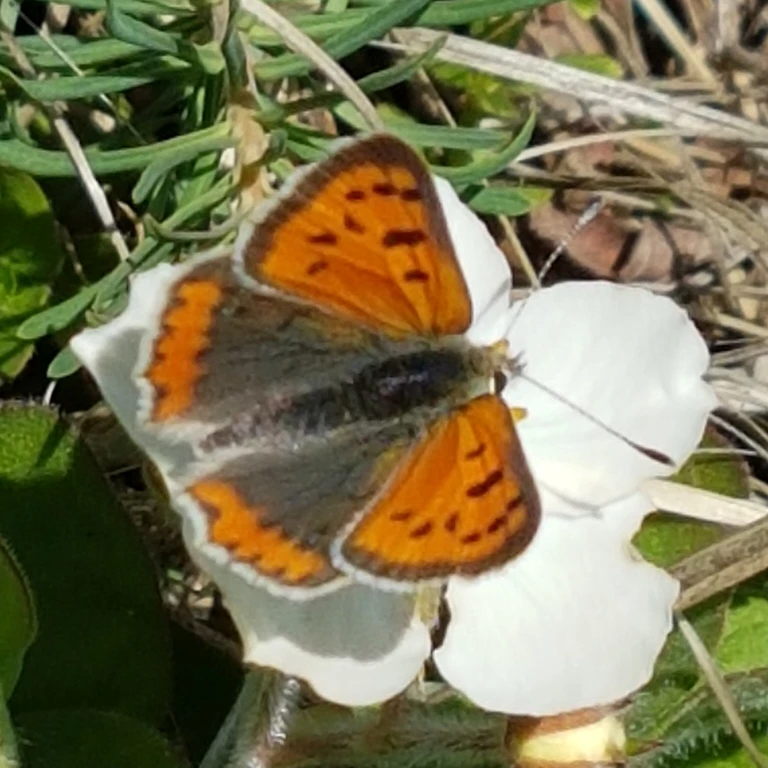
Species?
Lycaena phlaeas
